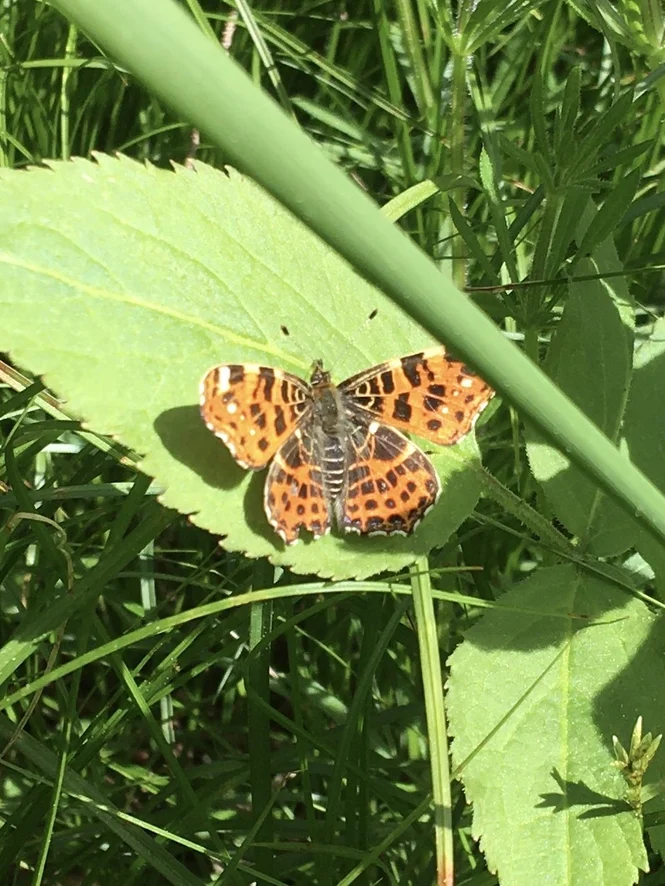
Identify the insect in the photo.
Araschnia levana
